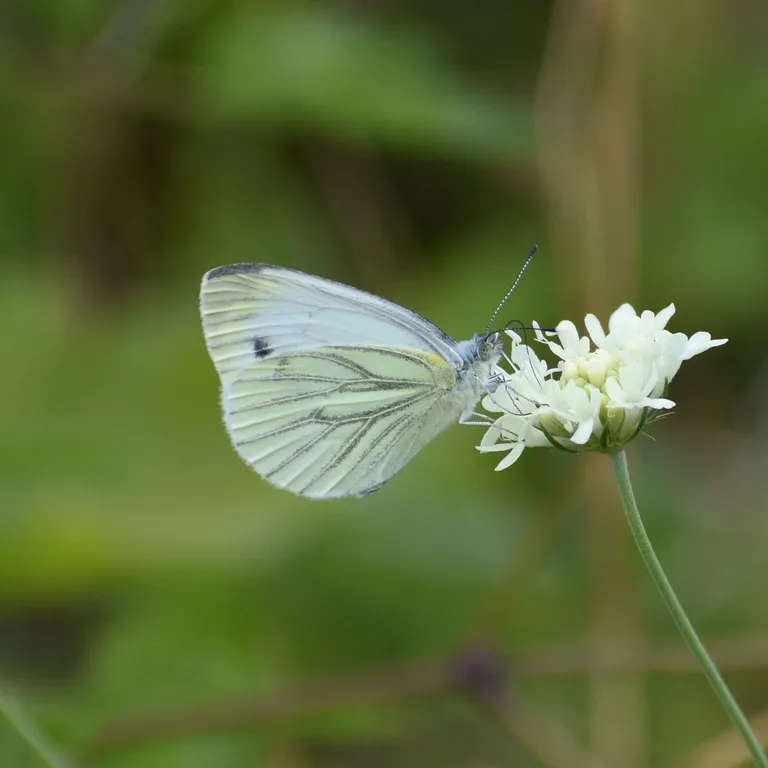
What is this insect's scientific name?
Pieris napi
